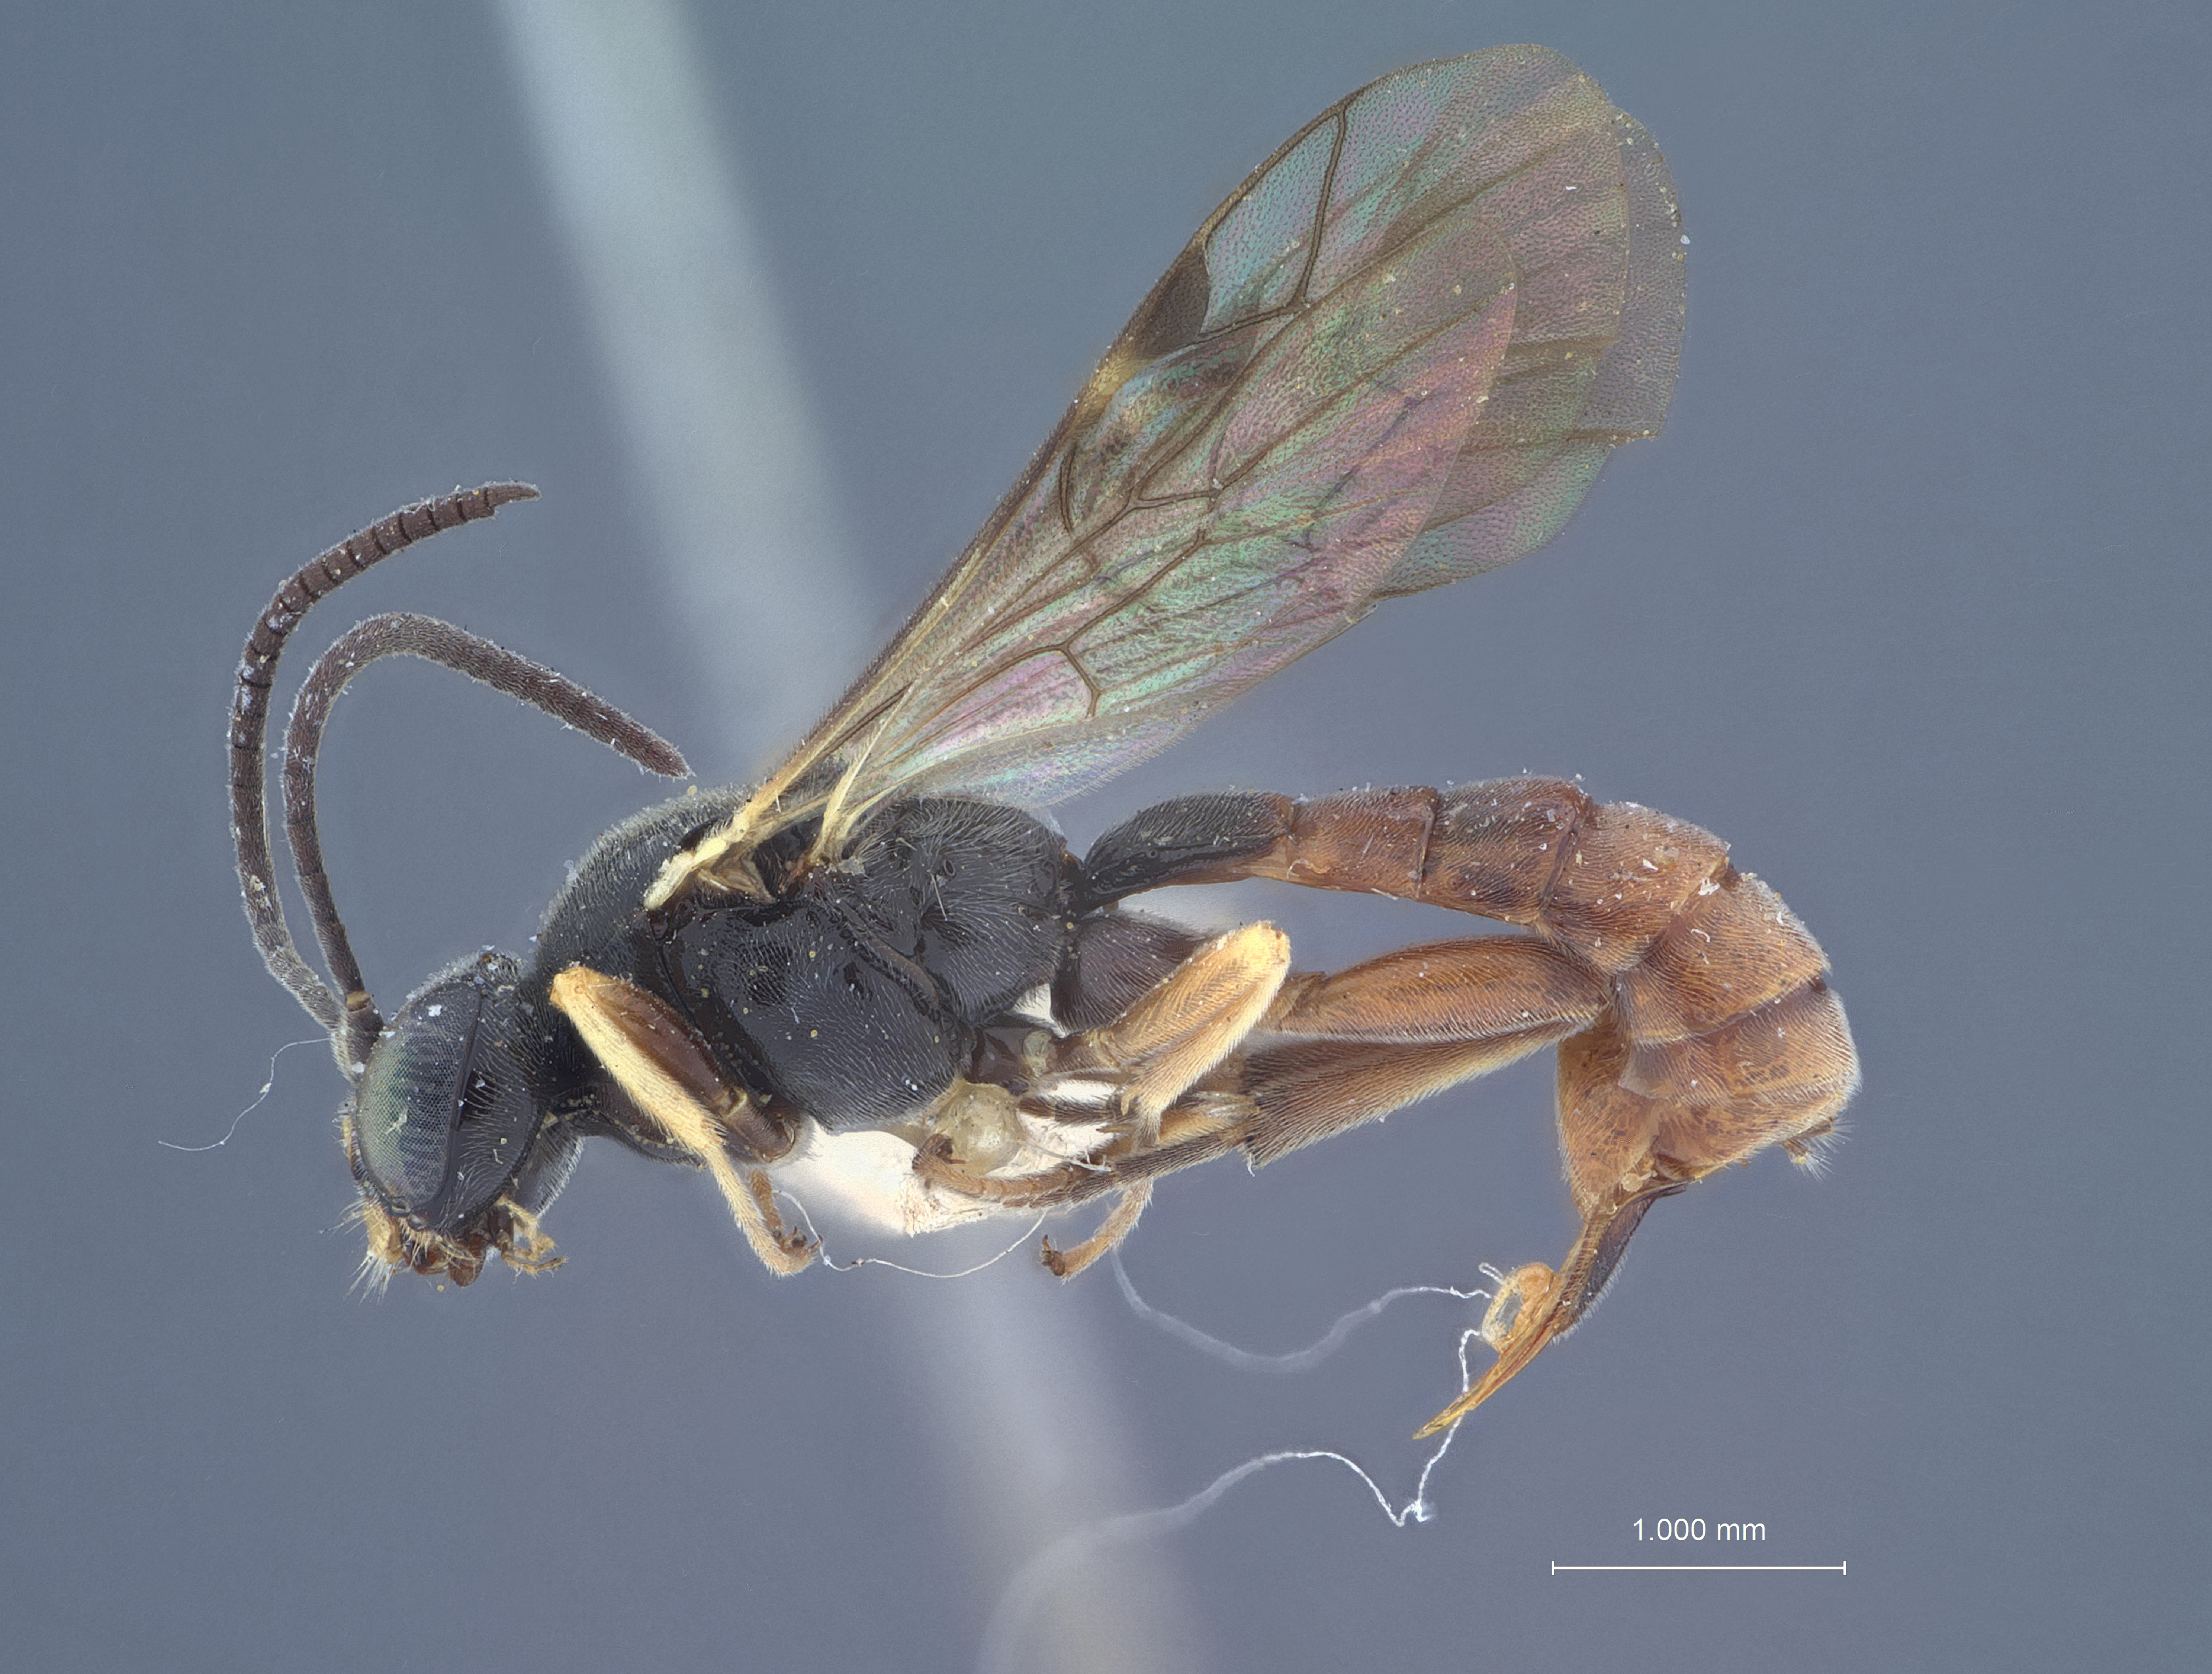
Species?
Tryphon coquilletti
